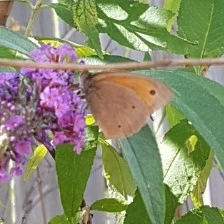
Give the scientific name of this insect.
Maniola jurtina
